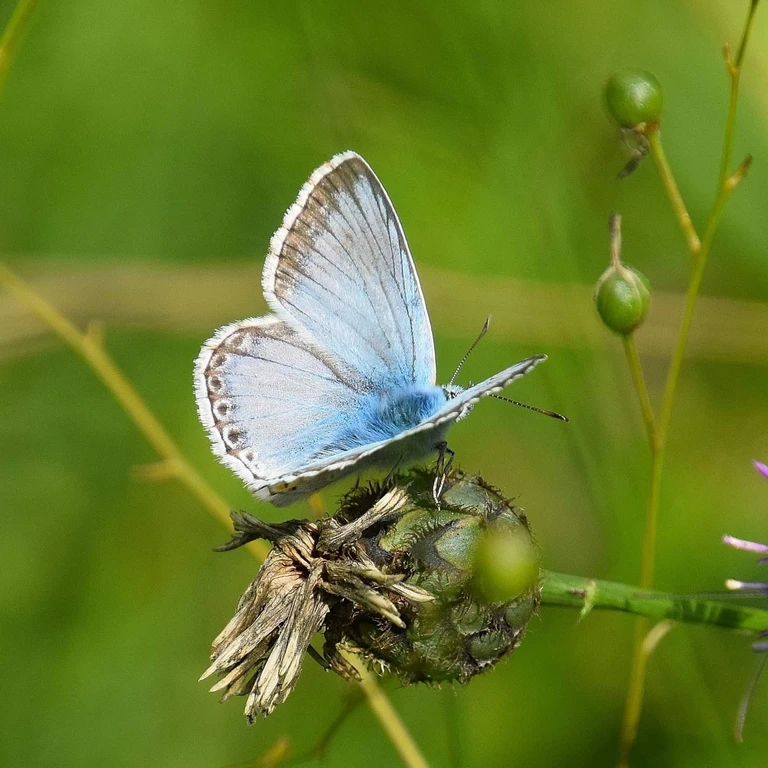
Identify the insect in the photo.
Lysandra coridon
